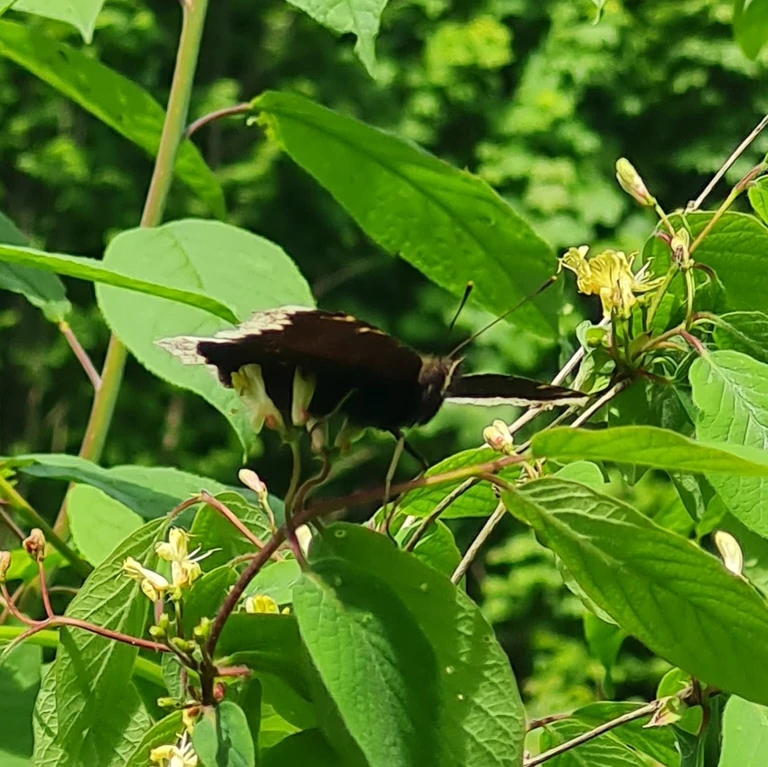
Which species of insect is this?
Nymphalis antiopa
